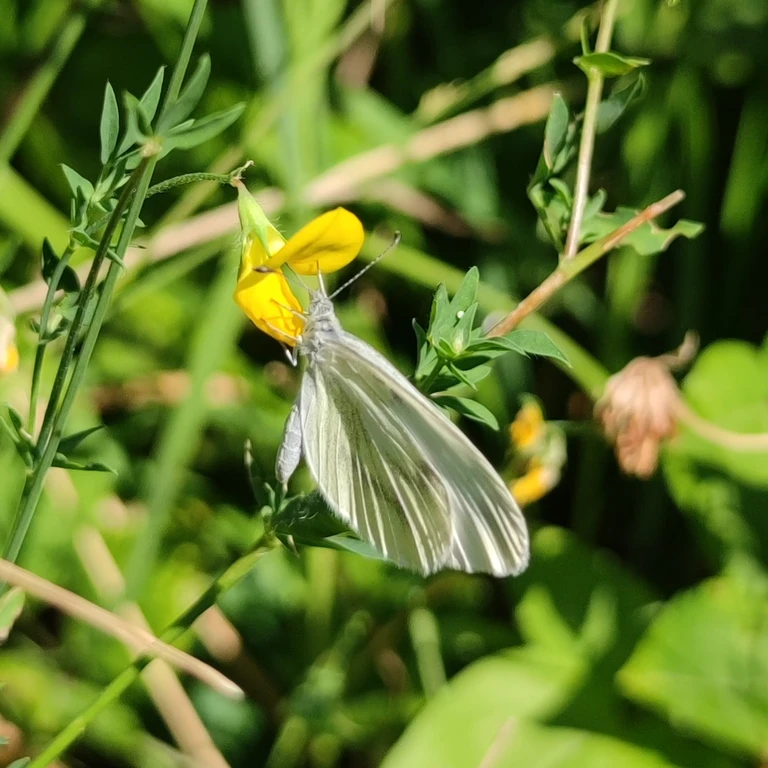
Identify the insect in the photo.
Leptidea sinapis/juvernica
